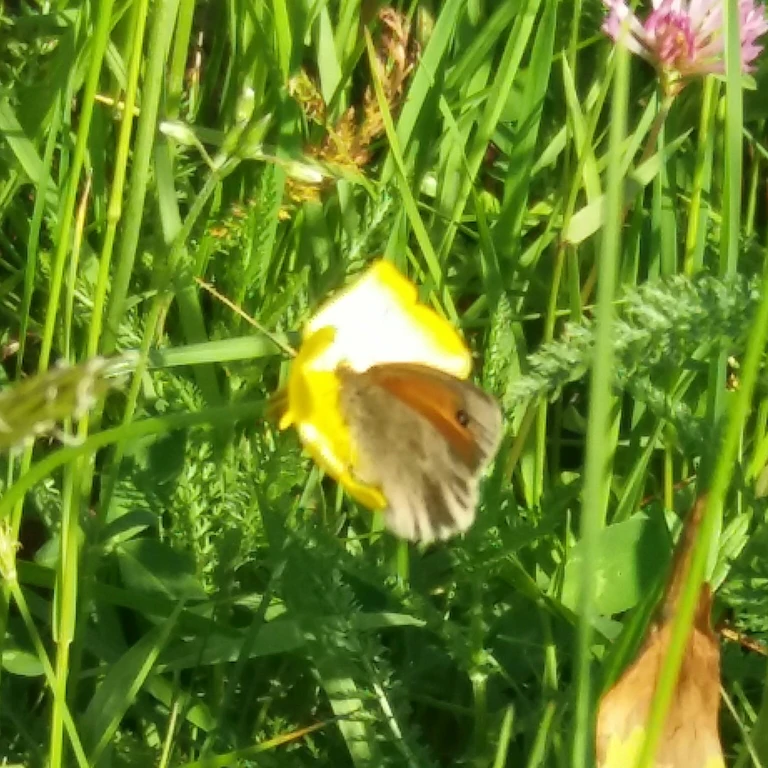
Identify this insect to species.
Coenonympha pamphilus
